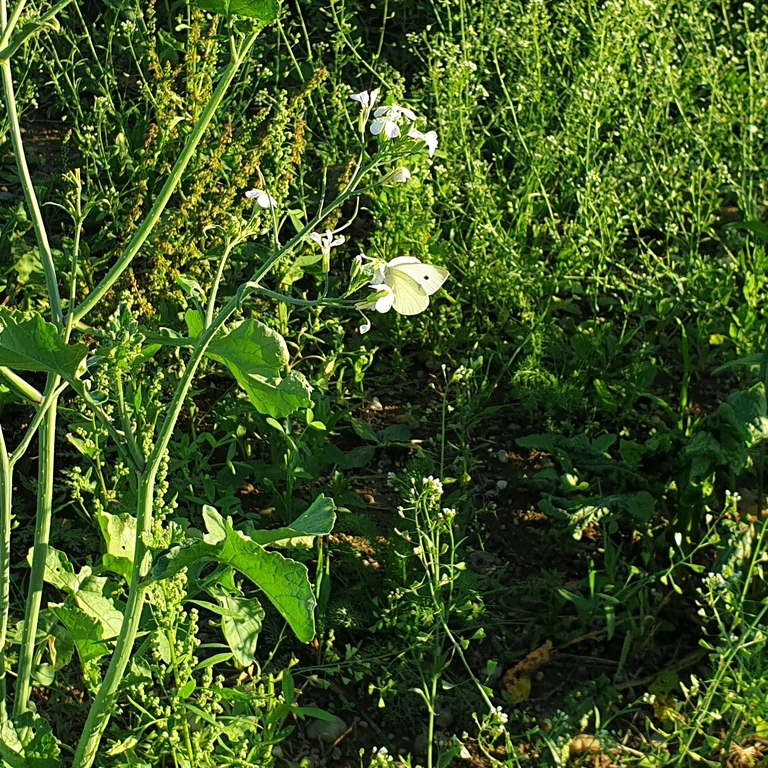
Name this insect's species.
Pieris rapae
